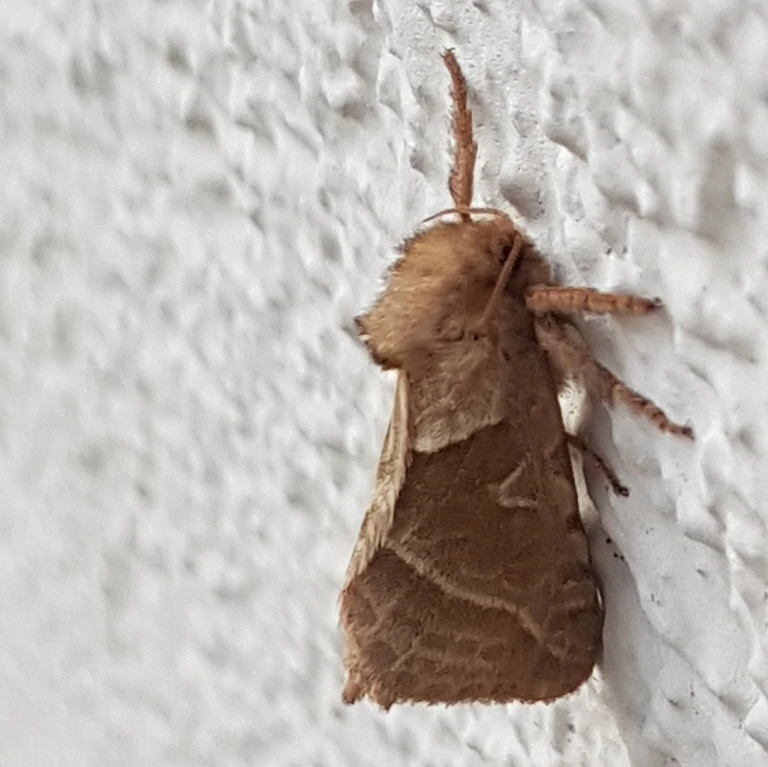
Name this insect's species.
Triodia sylvina
